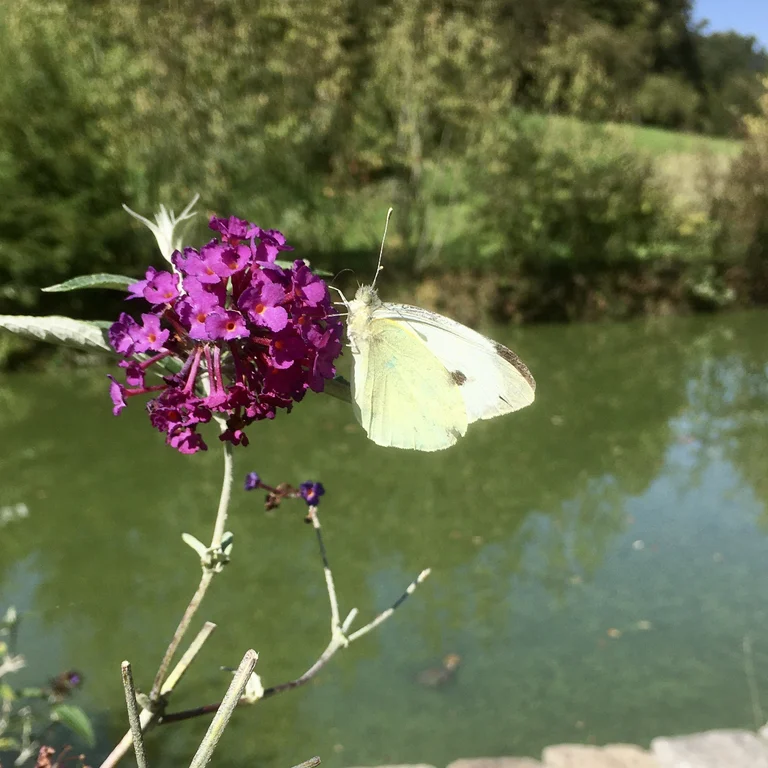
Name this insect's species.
Pieris brassicae
